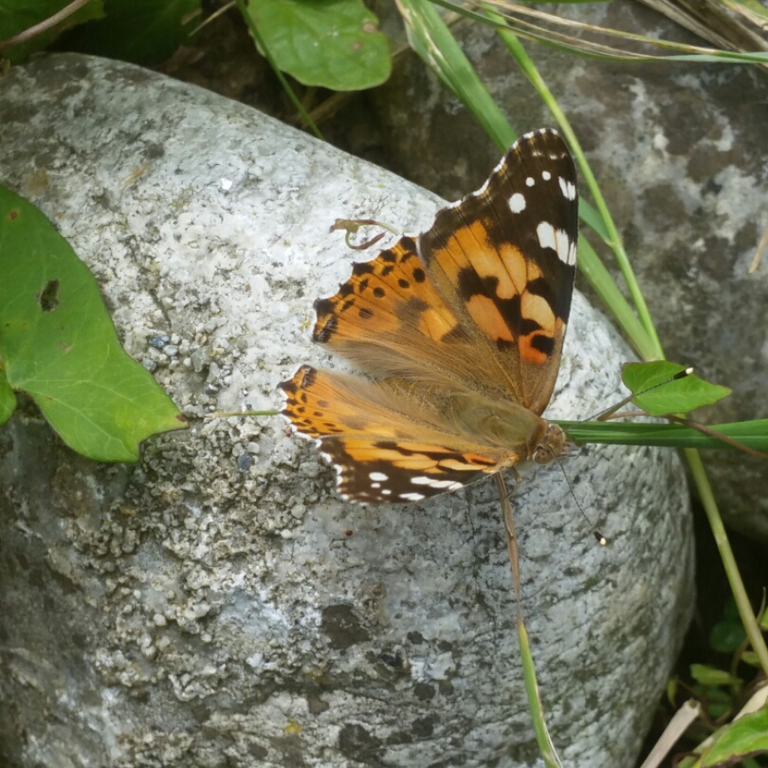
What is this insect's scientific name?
Vanessa cardui
